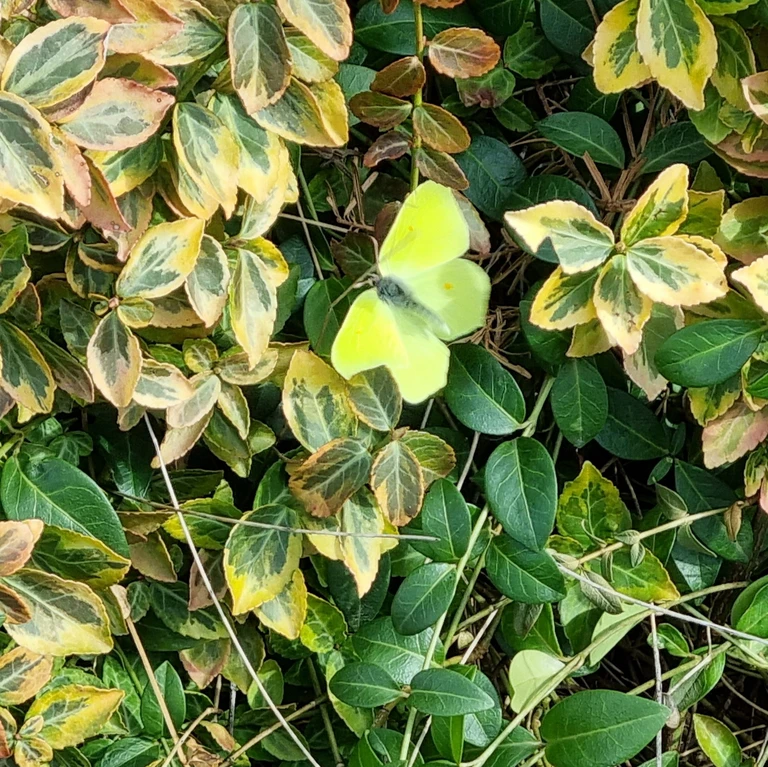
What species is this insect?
Gonepteryx rhamni
